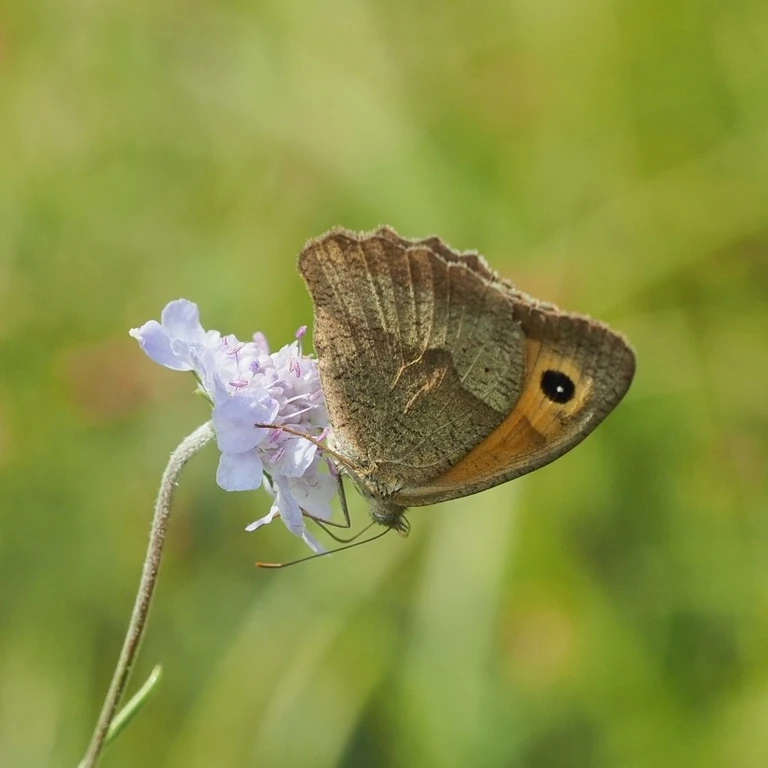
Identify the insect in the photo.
Maniola jurtina
